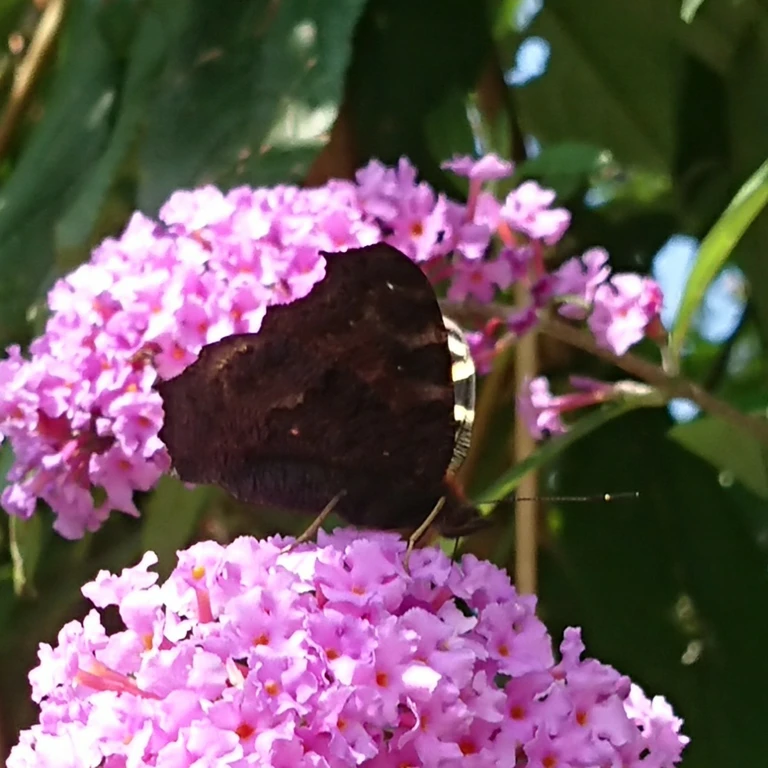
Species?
Aglais io
